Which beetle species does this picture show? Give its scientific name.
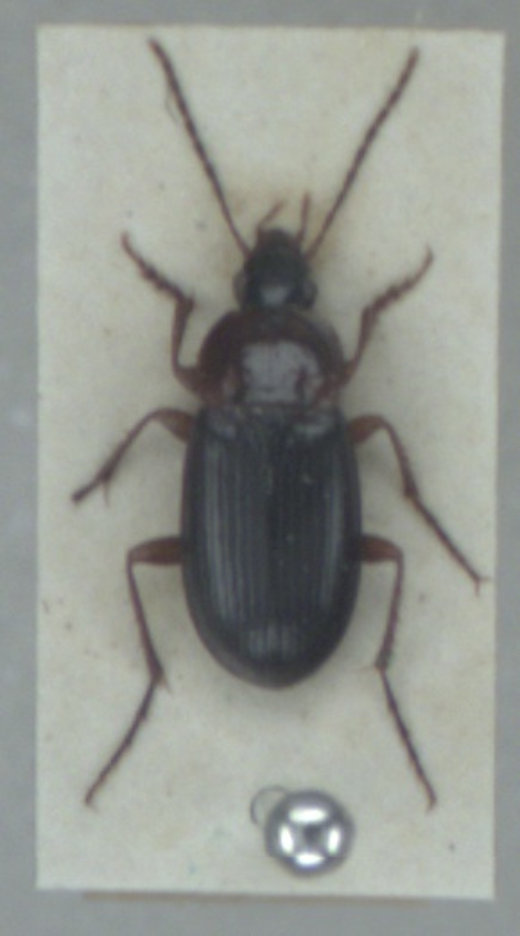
Calathus melanocephalus
